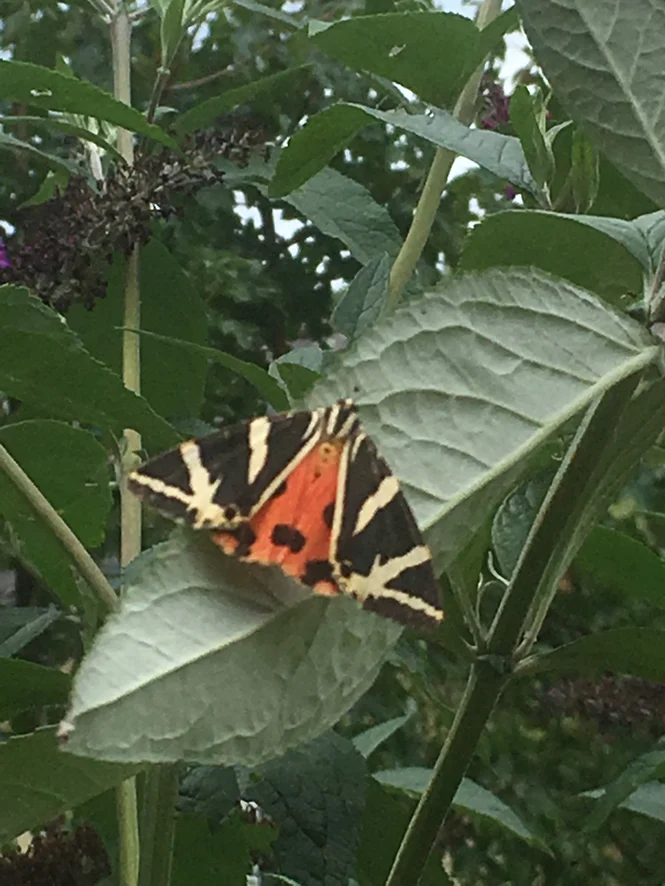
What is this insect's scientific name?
Euplagia quadripunctaria
